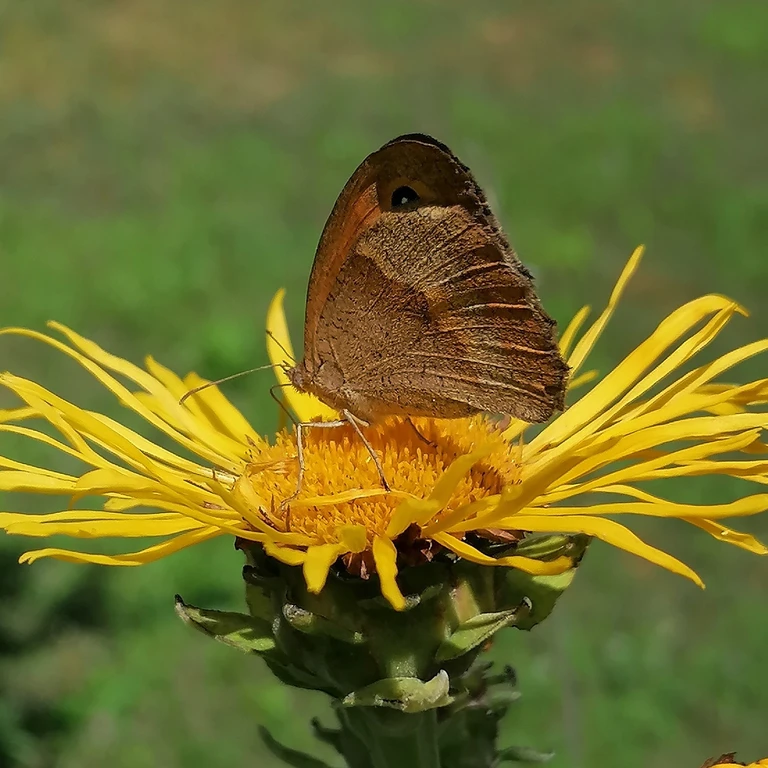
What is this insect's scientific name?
Maniola jurtina
